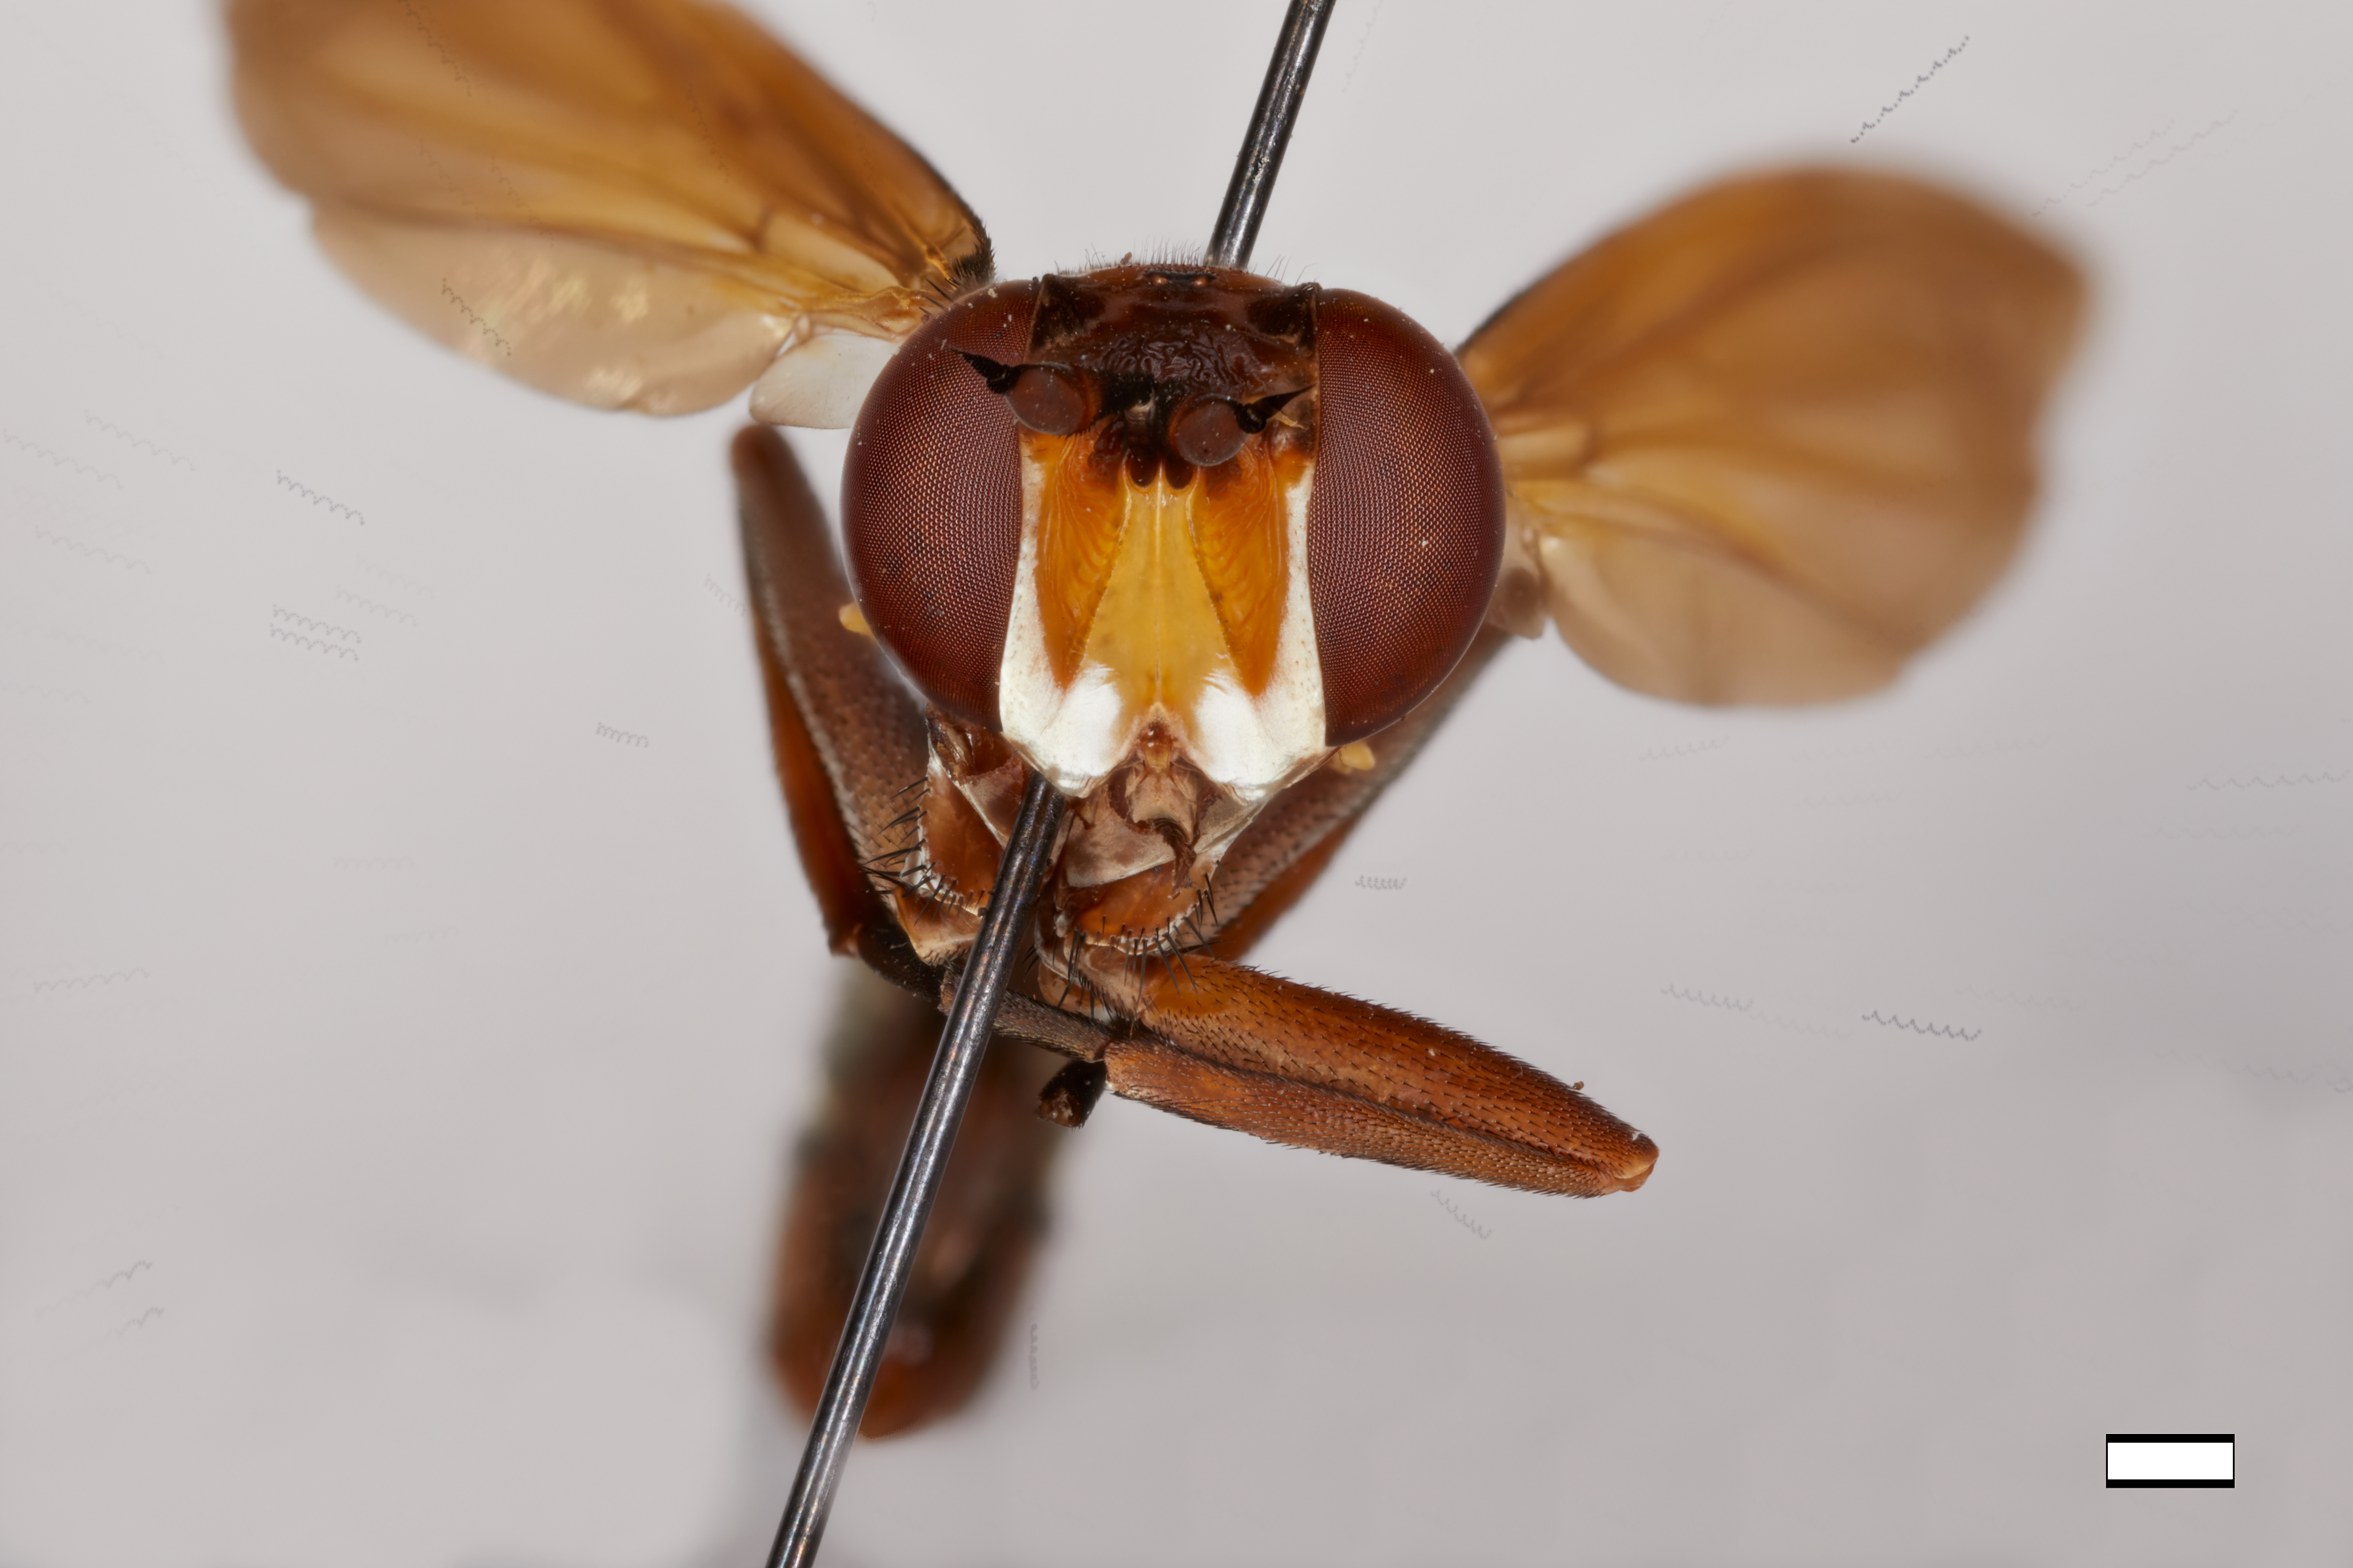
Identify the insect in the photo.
Conops nigripes
